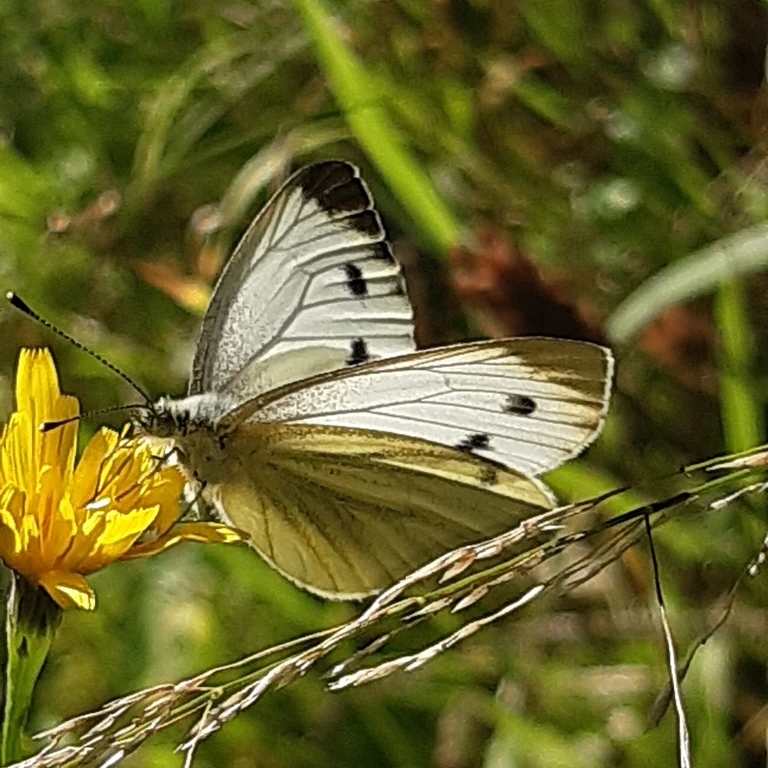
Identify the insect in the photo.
Pieris napi
